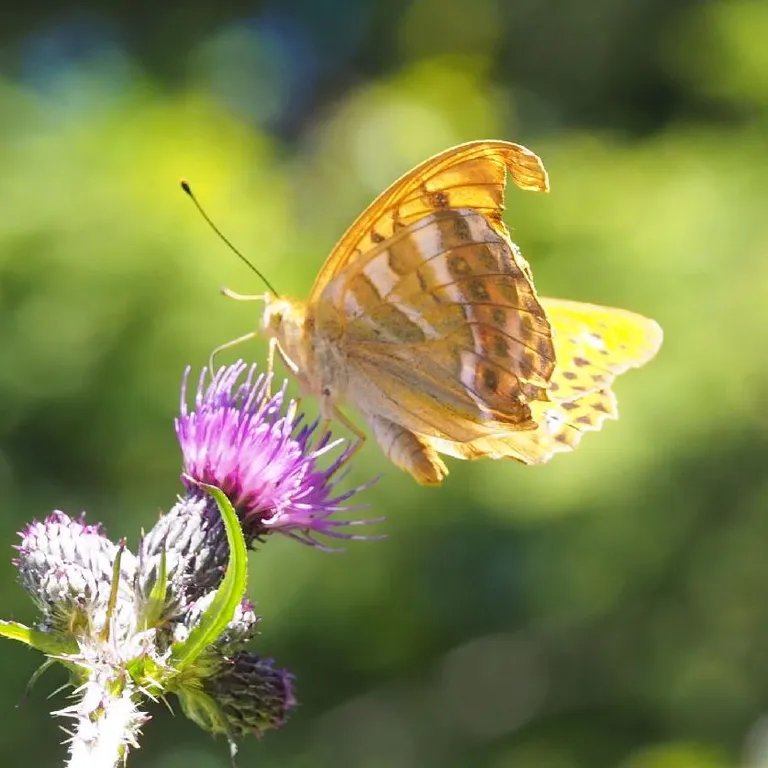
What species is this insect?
Argynnis paphia
